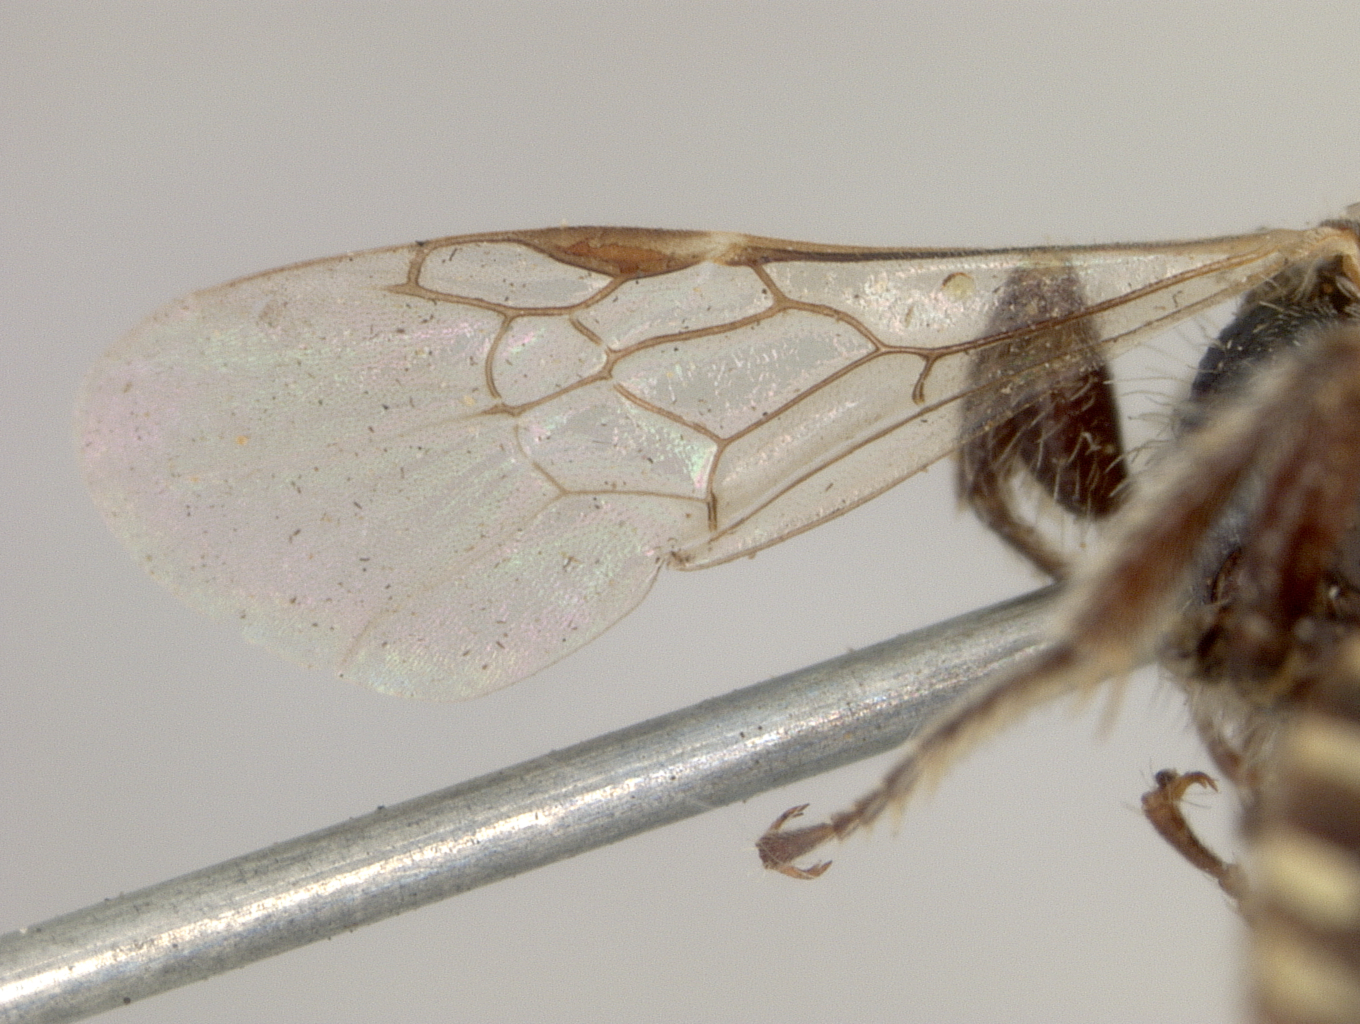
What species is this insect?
Perdita layiae
